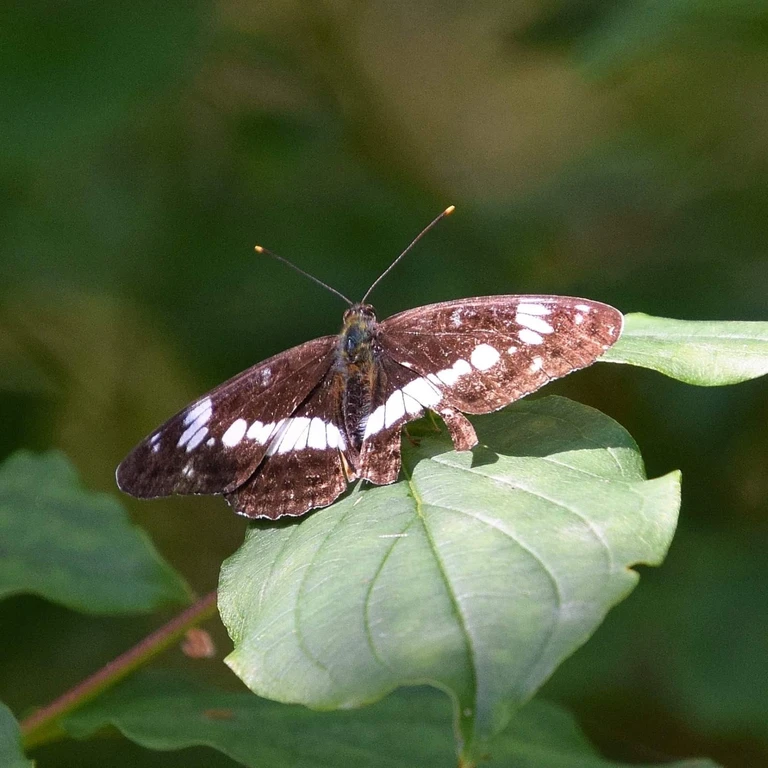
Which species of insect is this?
Limenitis camilla (also Ladoga camilla)
